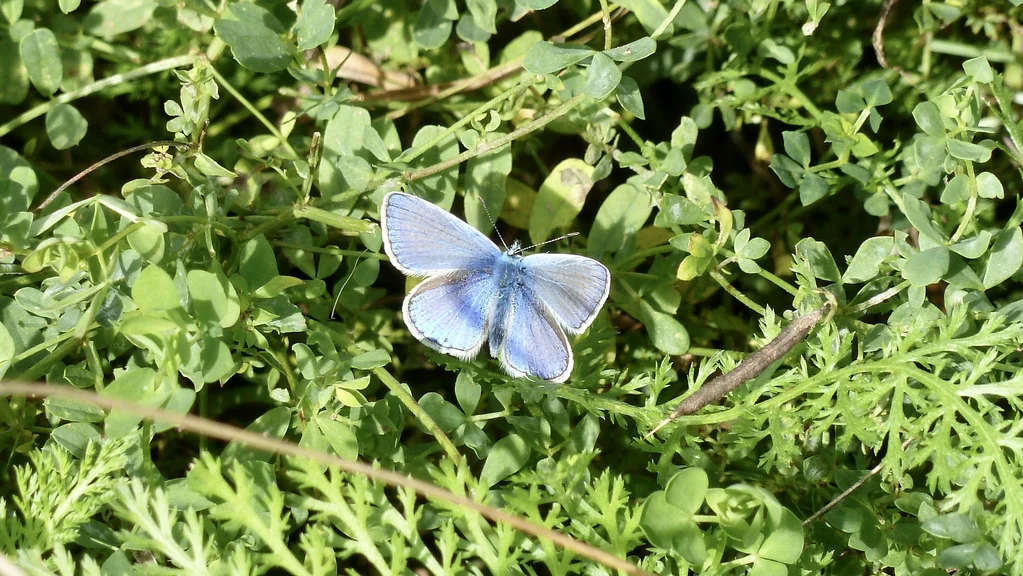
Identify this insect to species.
Polyommatus icarus
